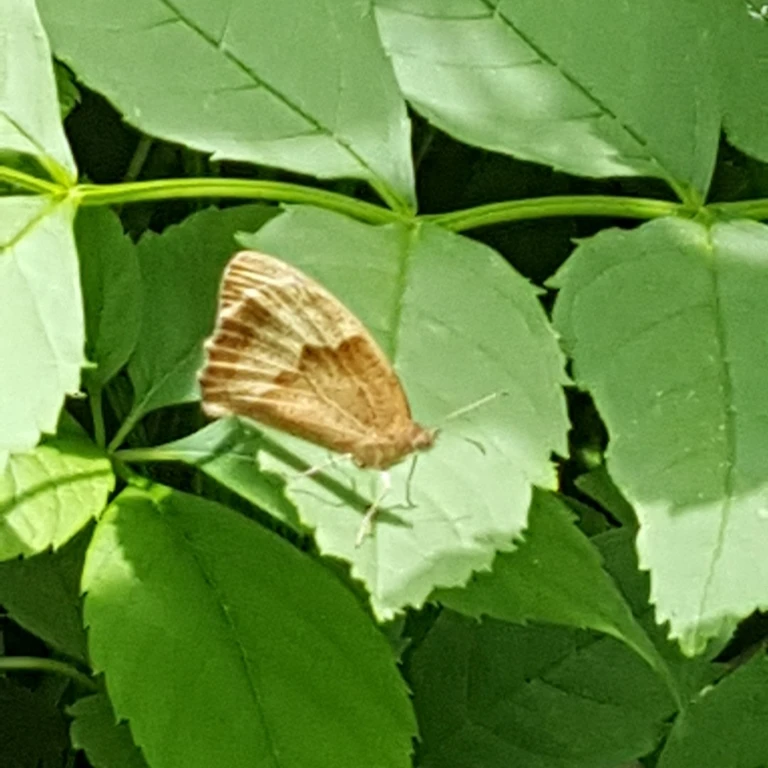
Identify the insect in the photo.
Maniola jurtina
